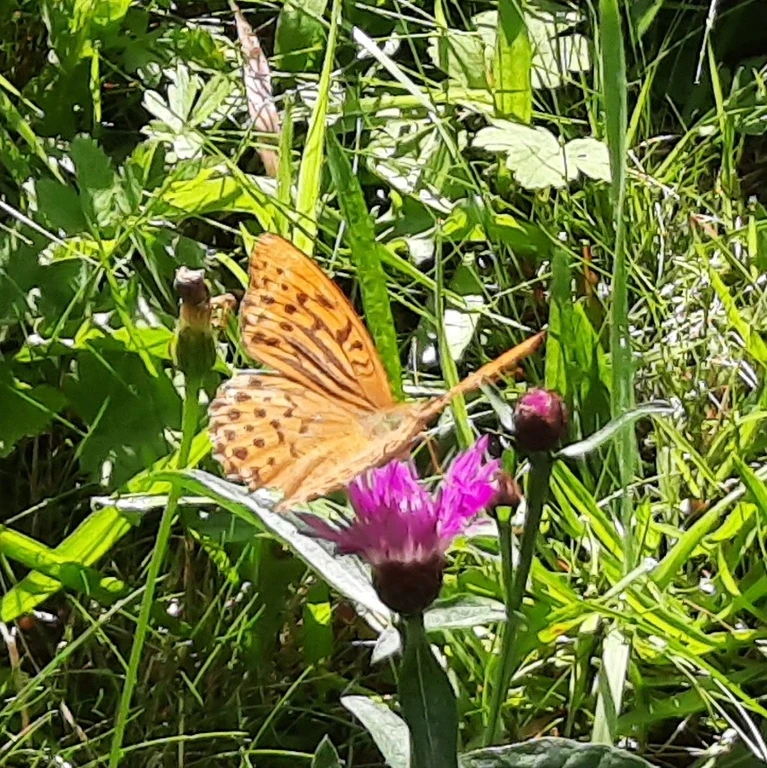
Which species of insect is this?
Argynnis paphia
